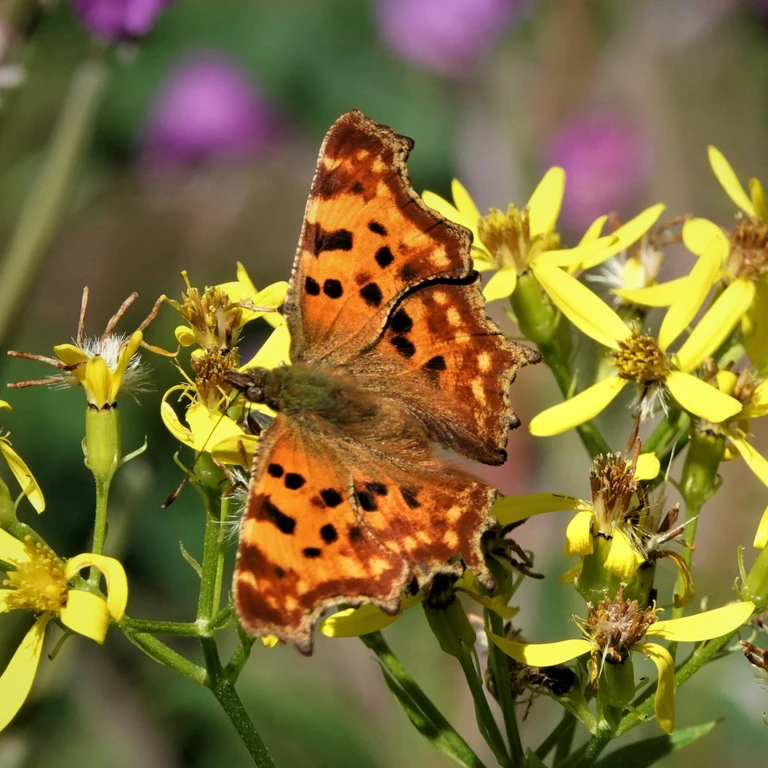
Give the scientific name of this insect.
Polygonia c-album
